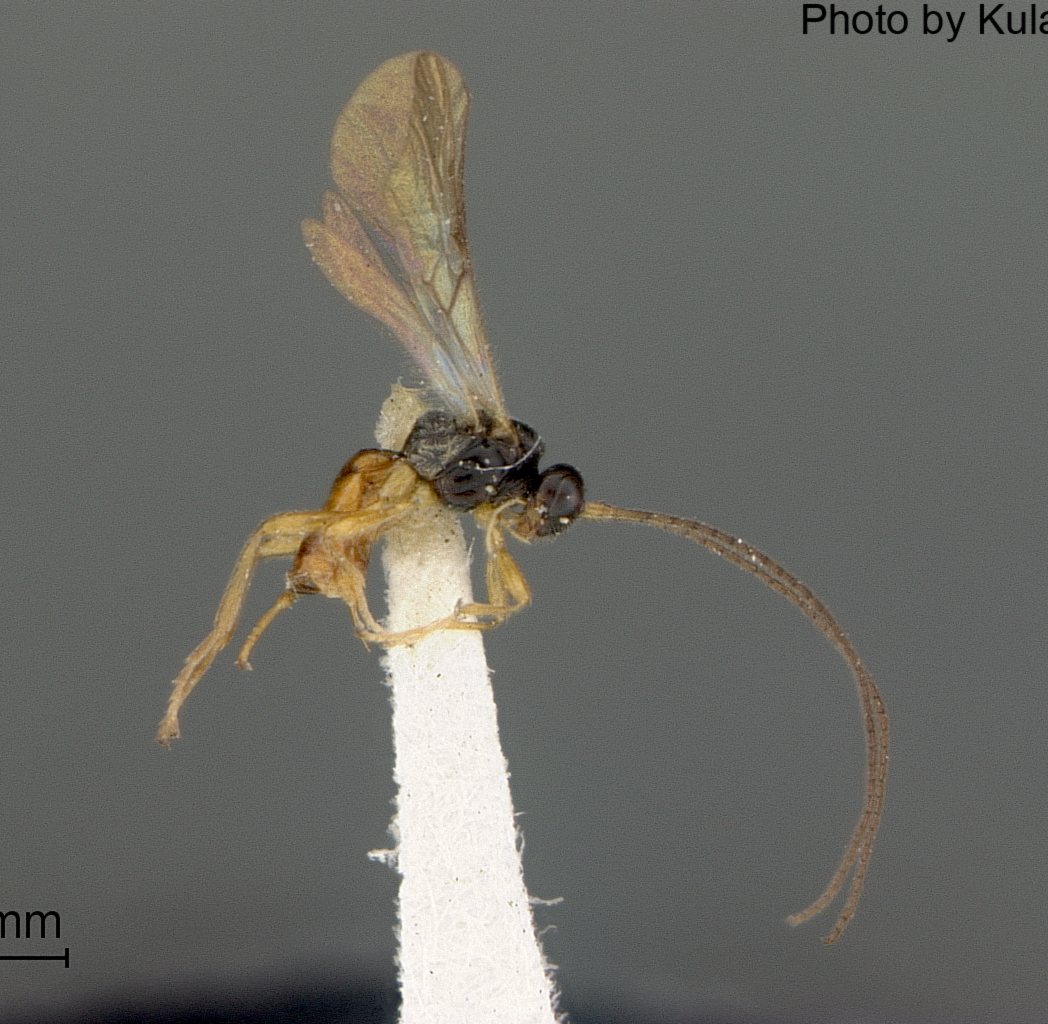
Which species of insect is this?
Dacnusa agromyzae
